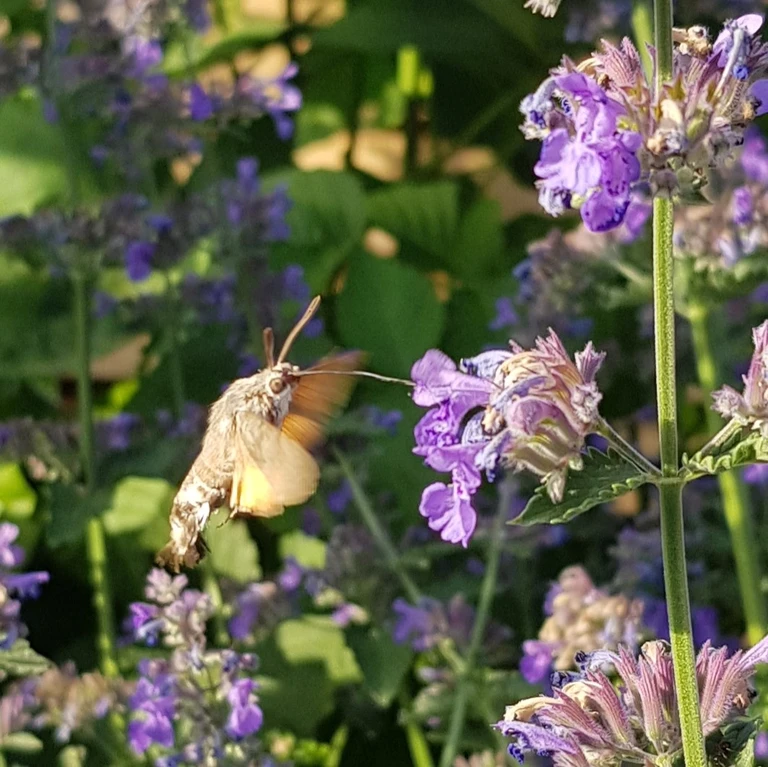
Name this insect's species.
Macroglossum stellatarum
